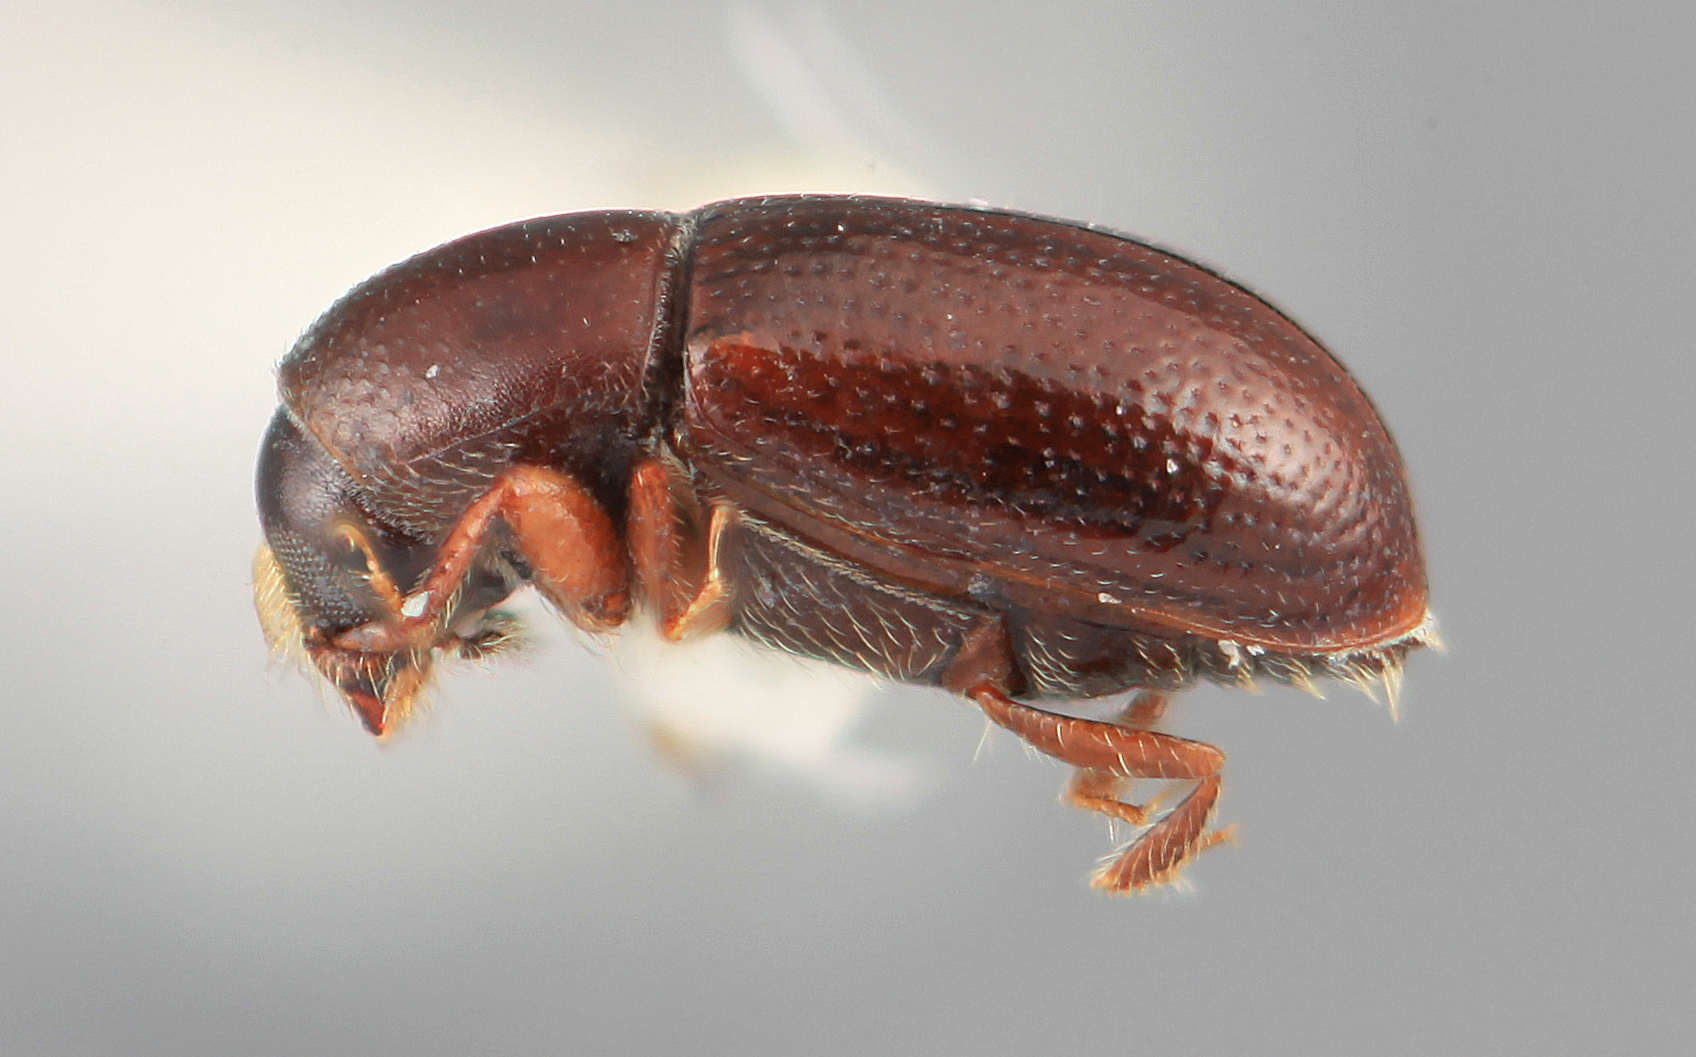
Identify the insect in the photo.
Scolytodes pumilus
